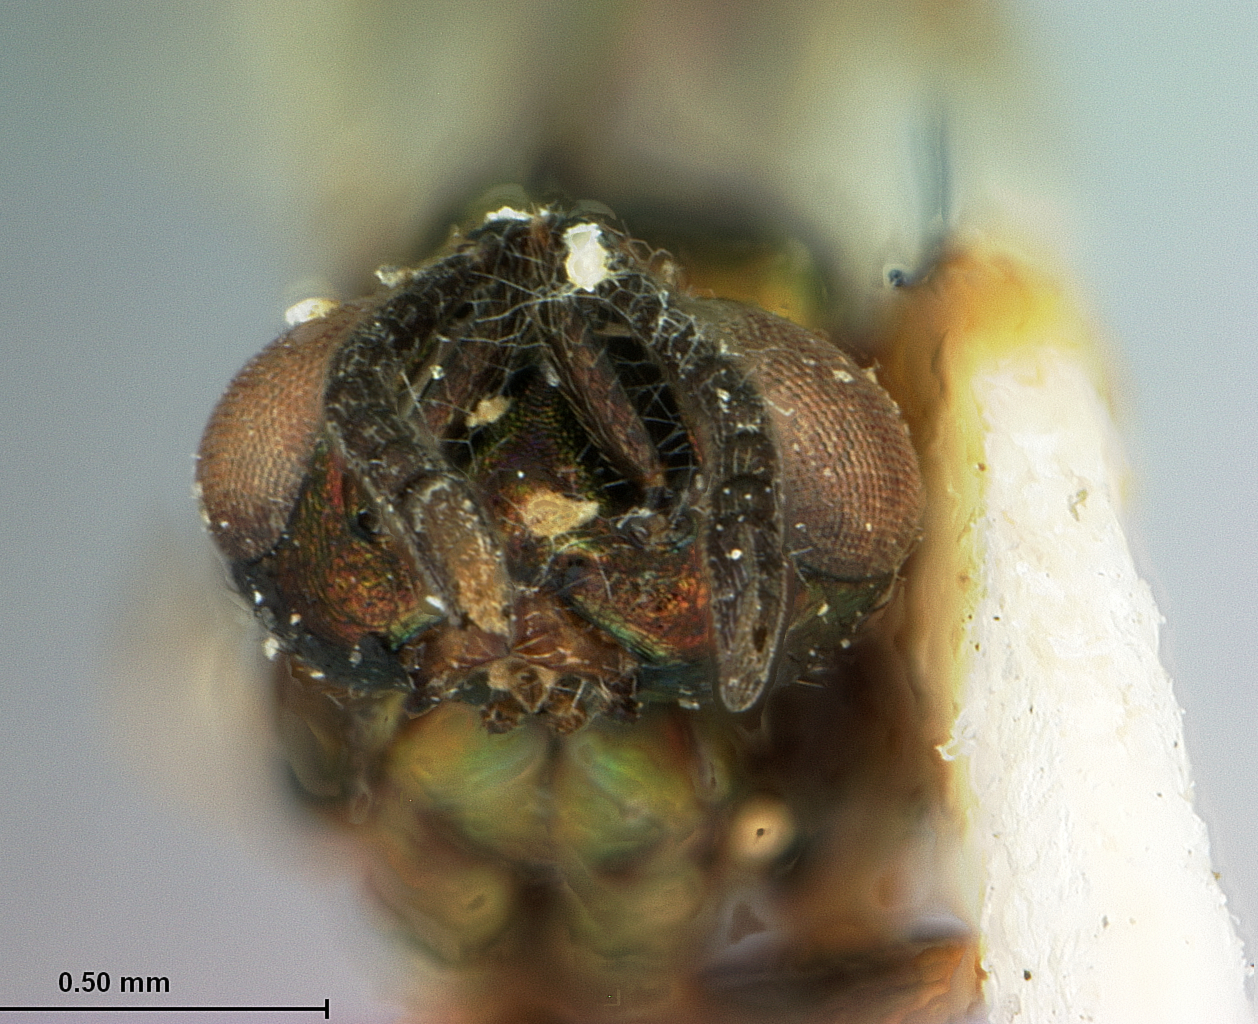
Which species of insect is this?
Anastatus albitarsis
